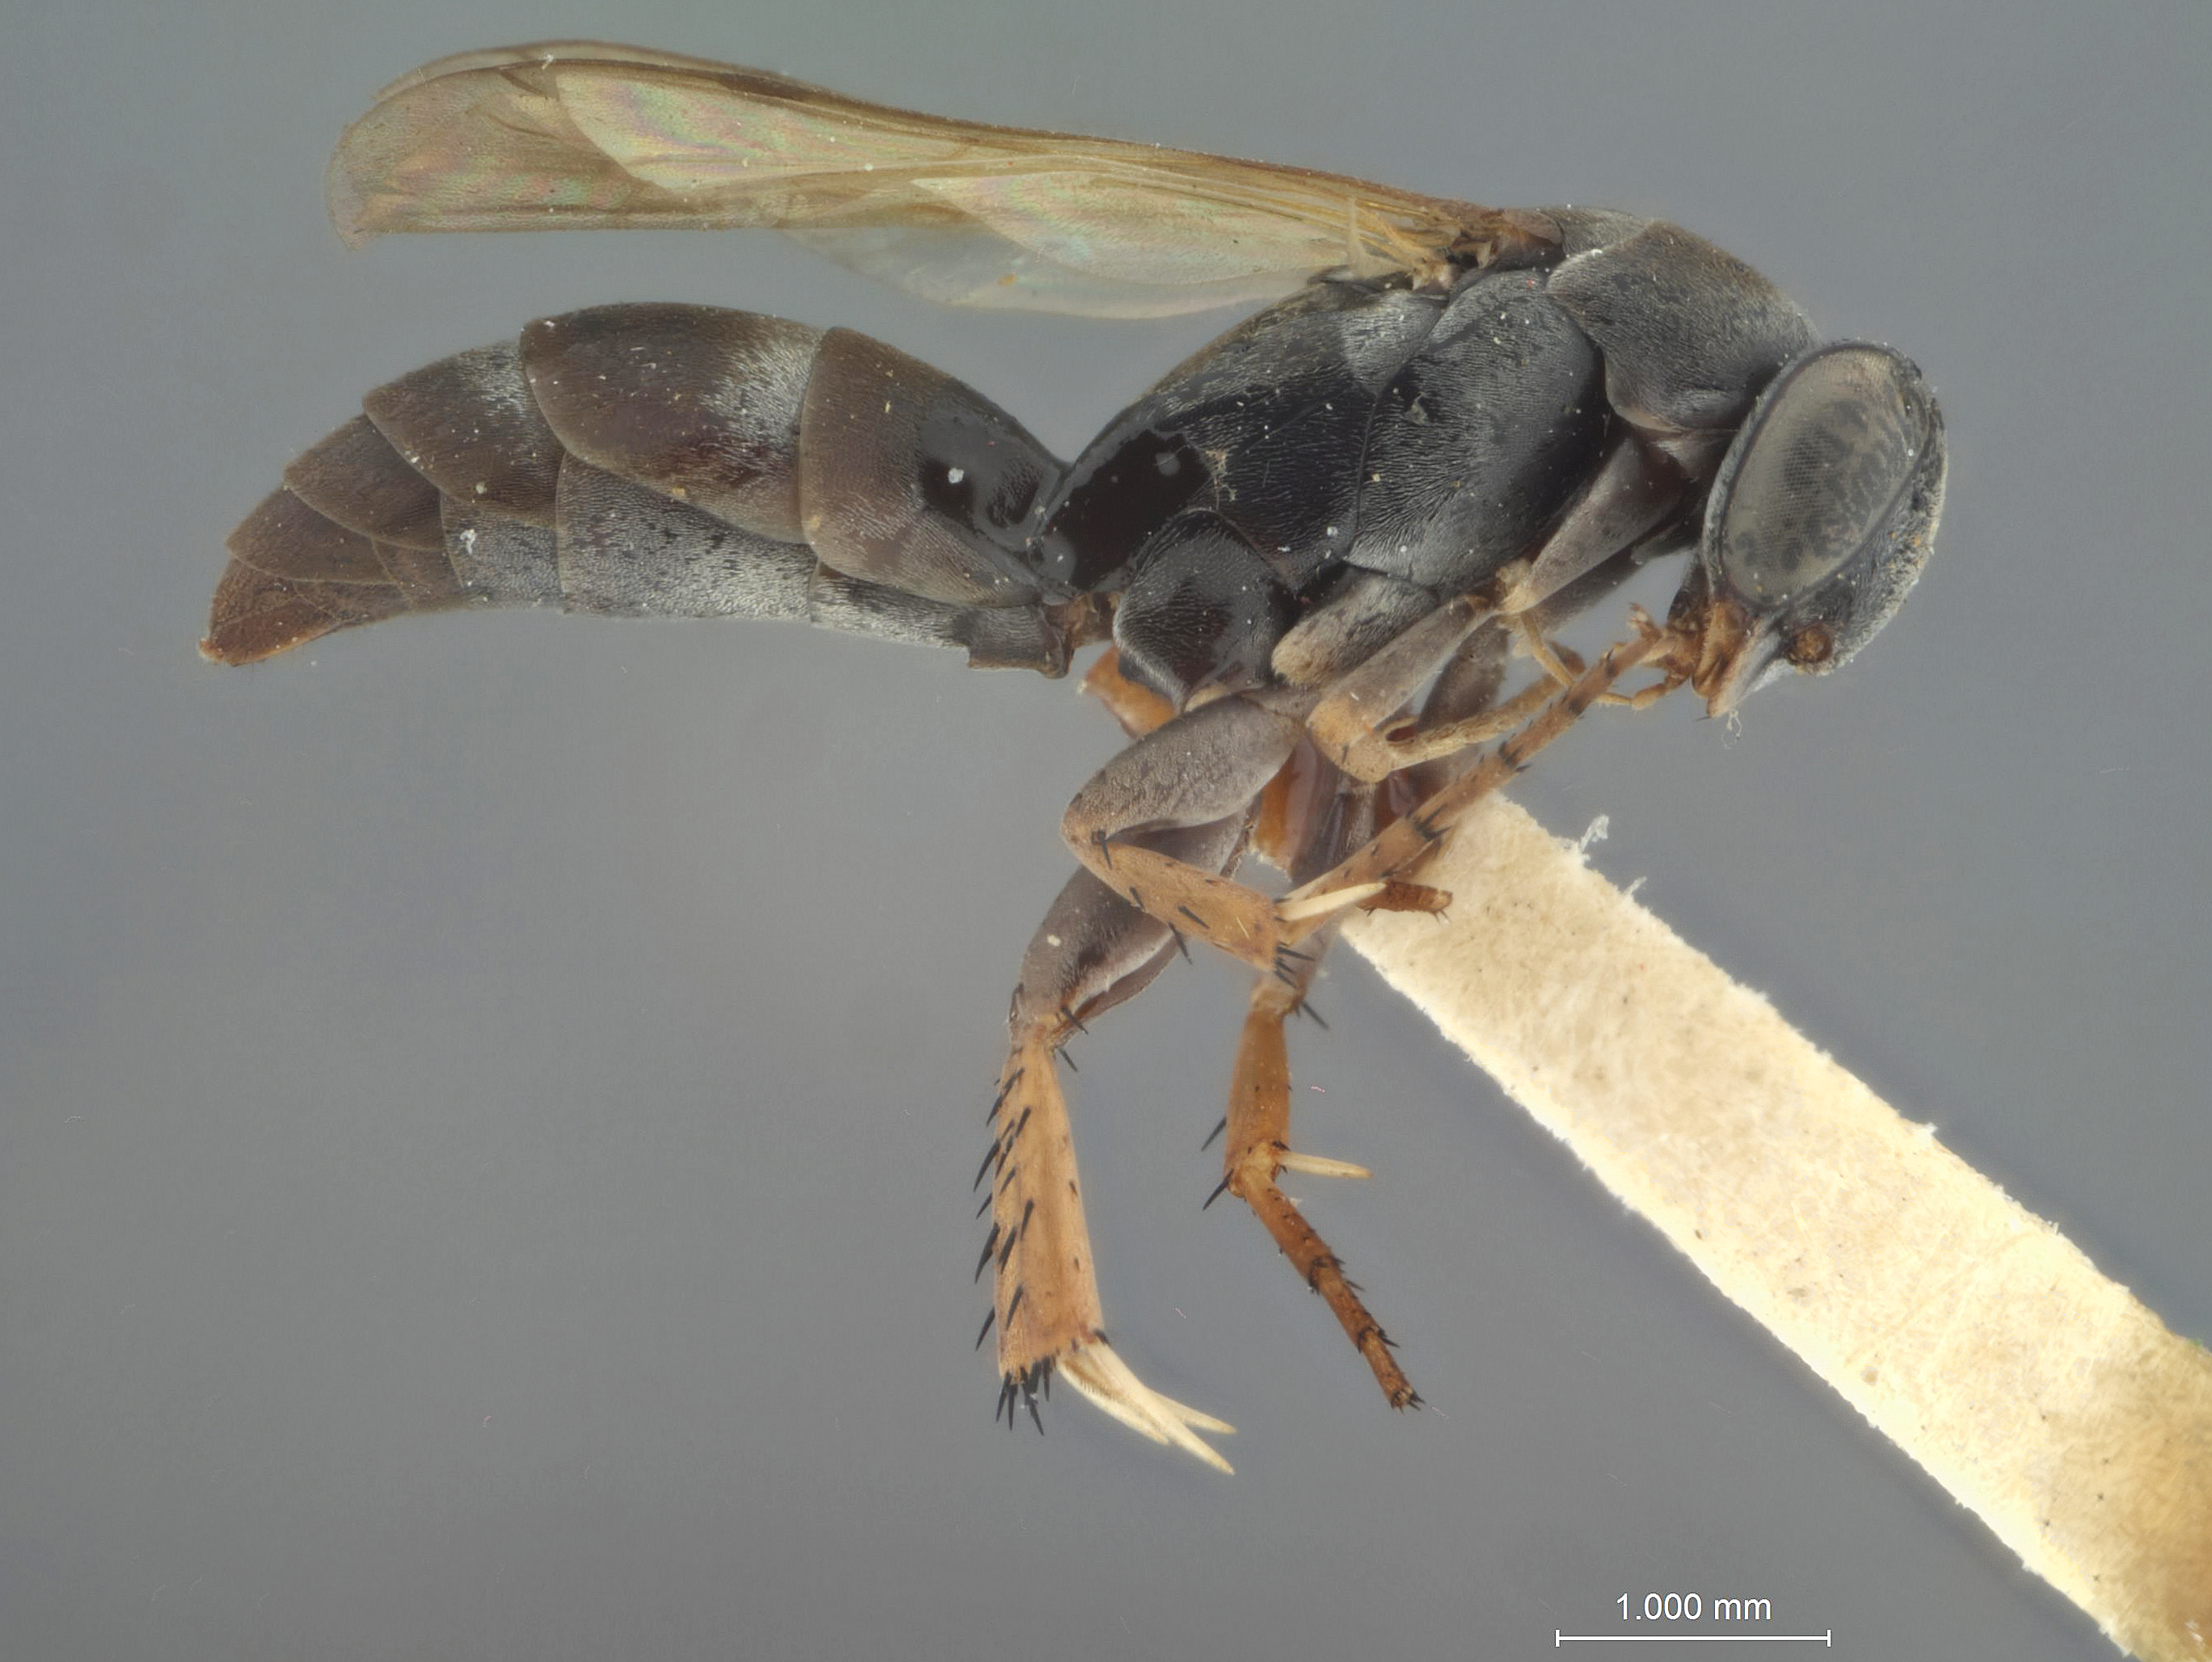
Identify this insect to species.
Homotus rufipes
